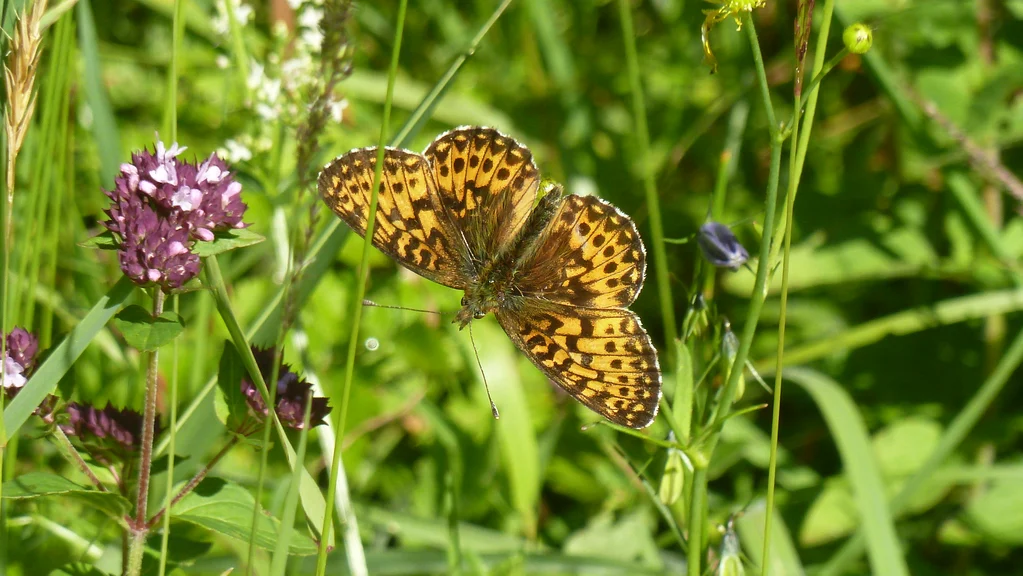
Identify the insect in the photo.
Boloria dia
